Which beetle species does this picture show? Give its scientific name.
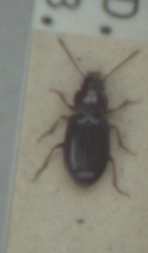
Bradycellus caucasicus
